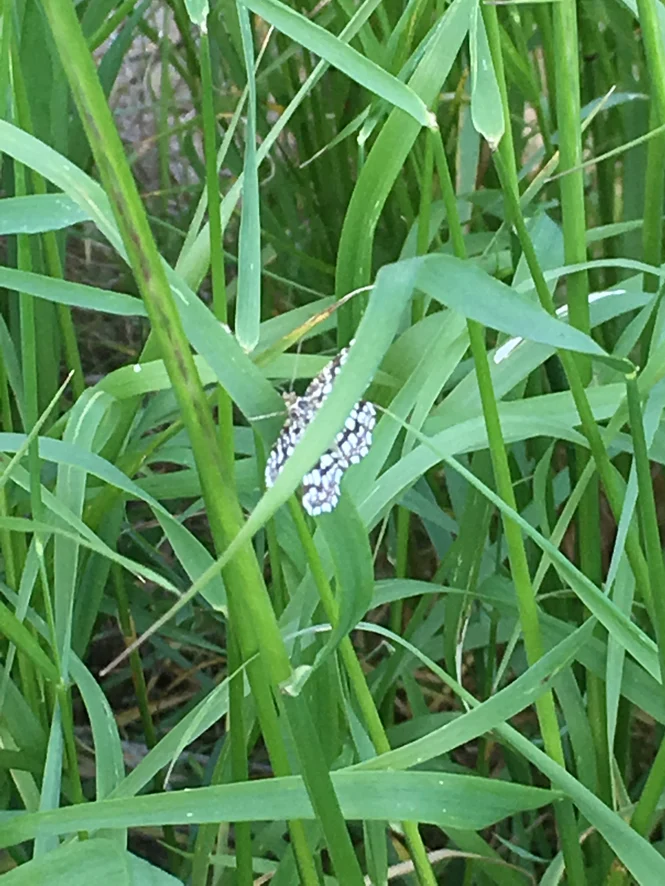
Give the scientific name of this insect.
Chiasmia clathrata
